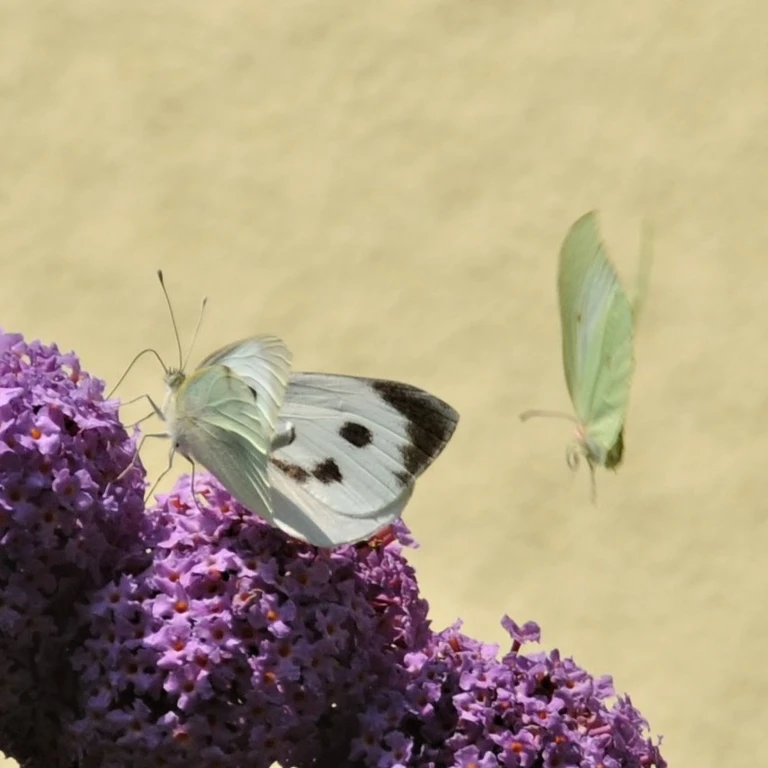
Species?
Pieris brassicae
